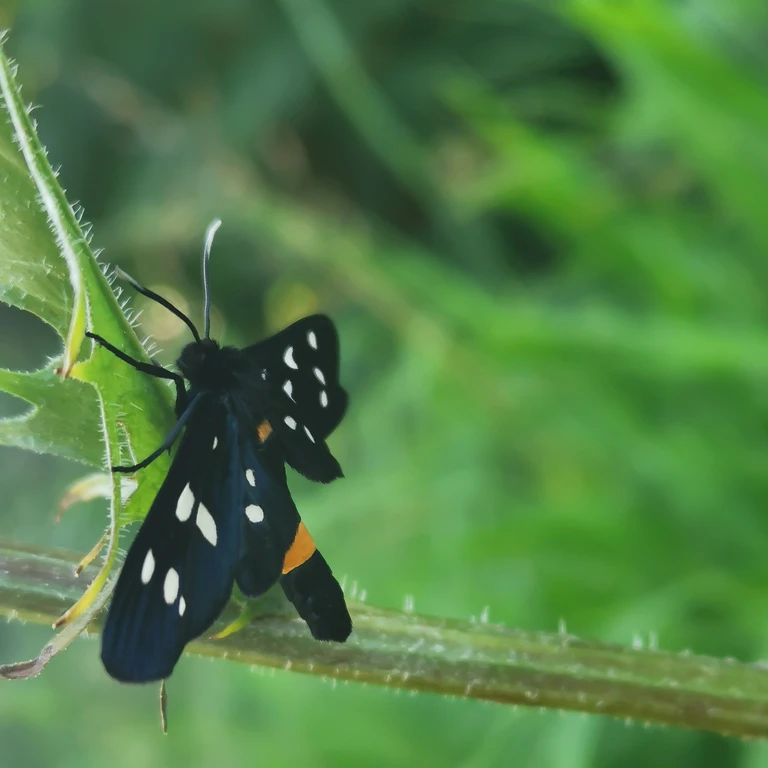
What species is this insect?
Amata phegea
